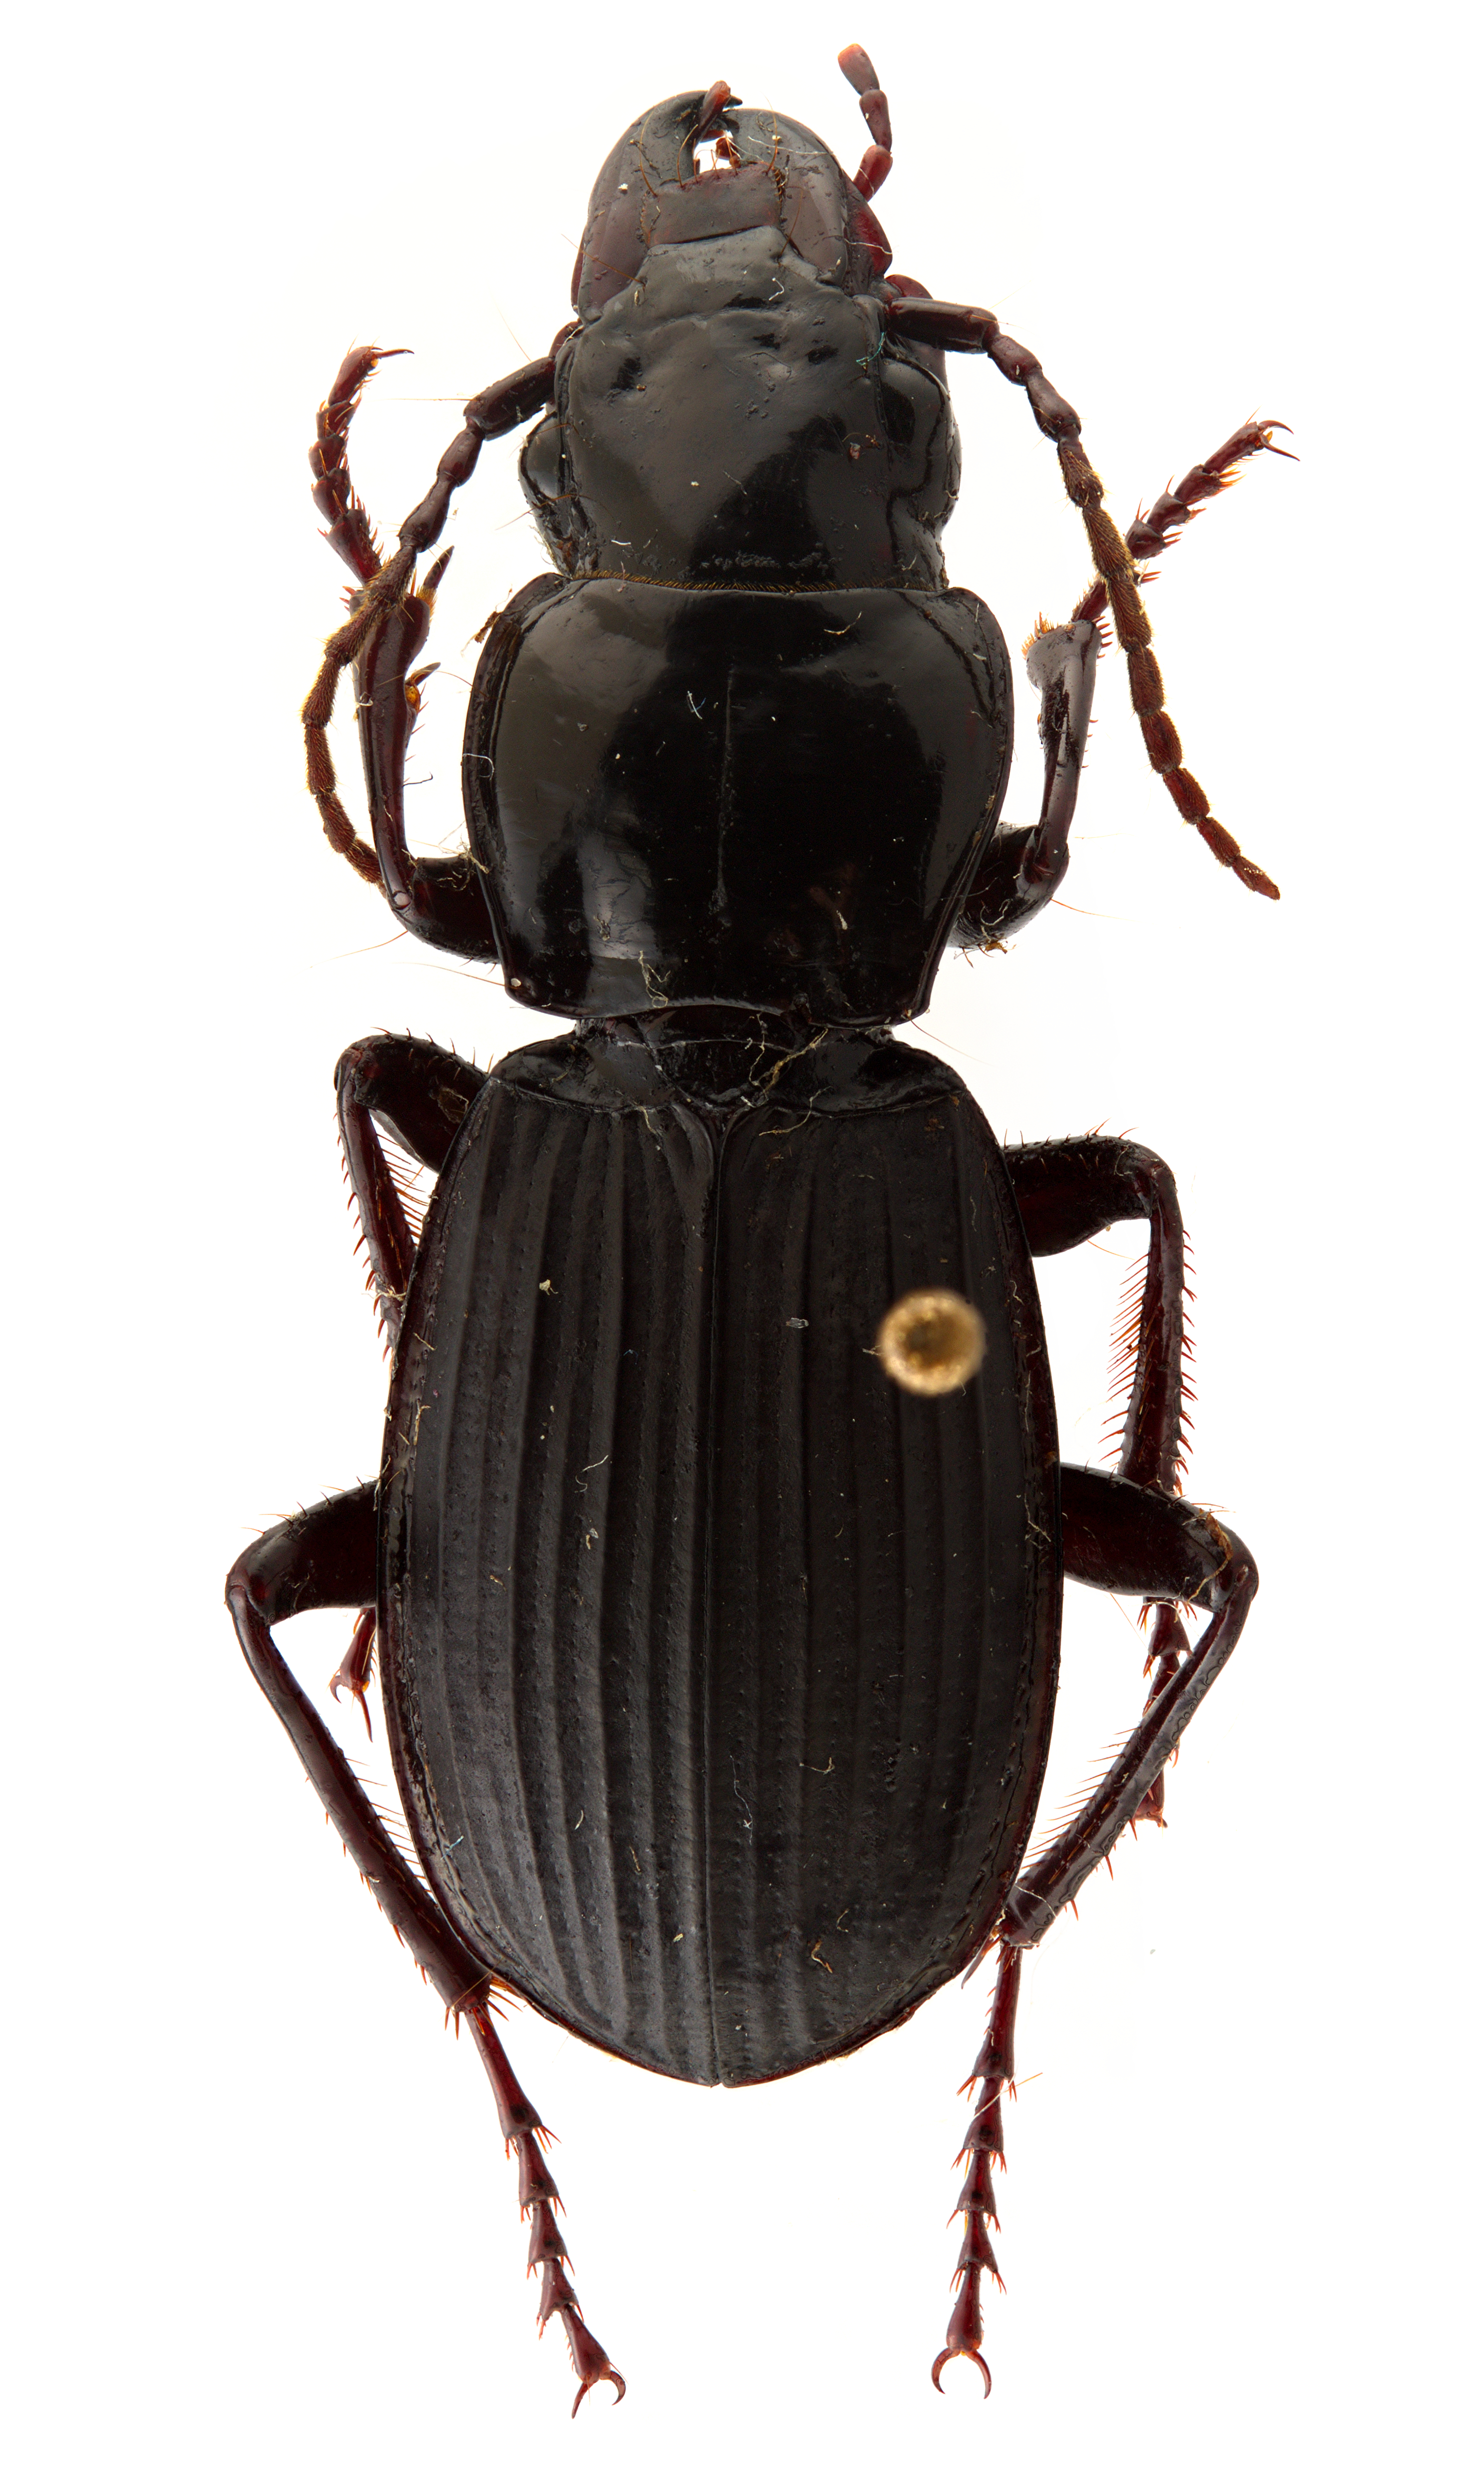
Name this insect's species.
Trichosternus vigorsi
